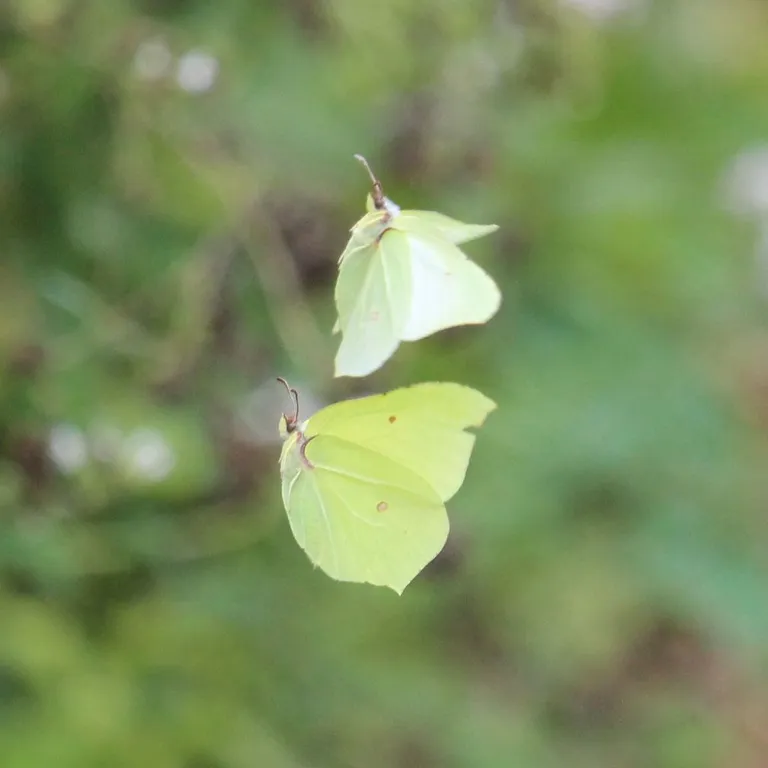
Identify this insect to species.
Gonepteryx rhamni
